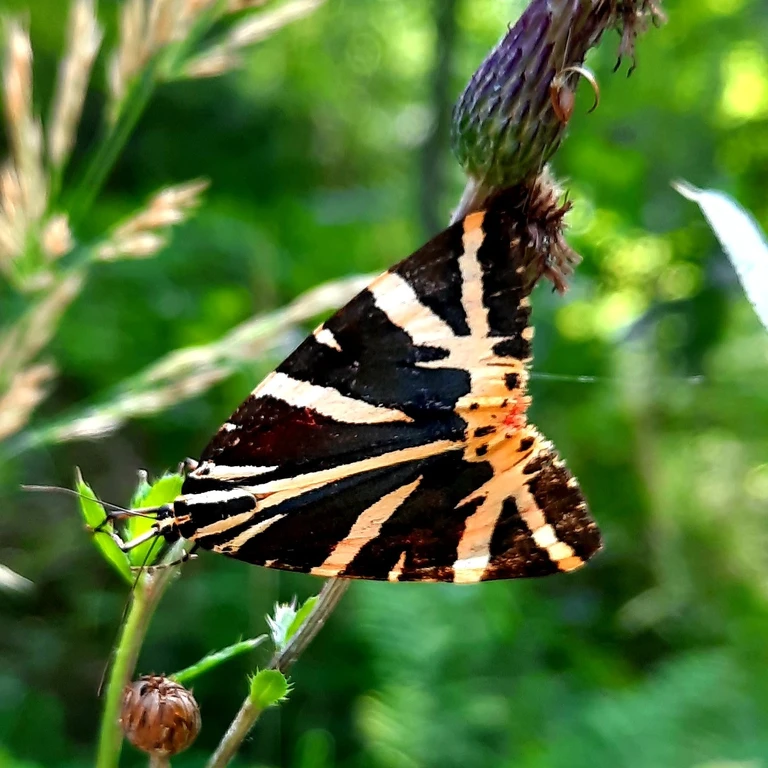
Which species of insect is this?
Euplagia quadripunctaria
